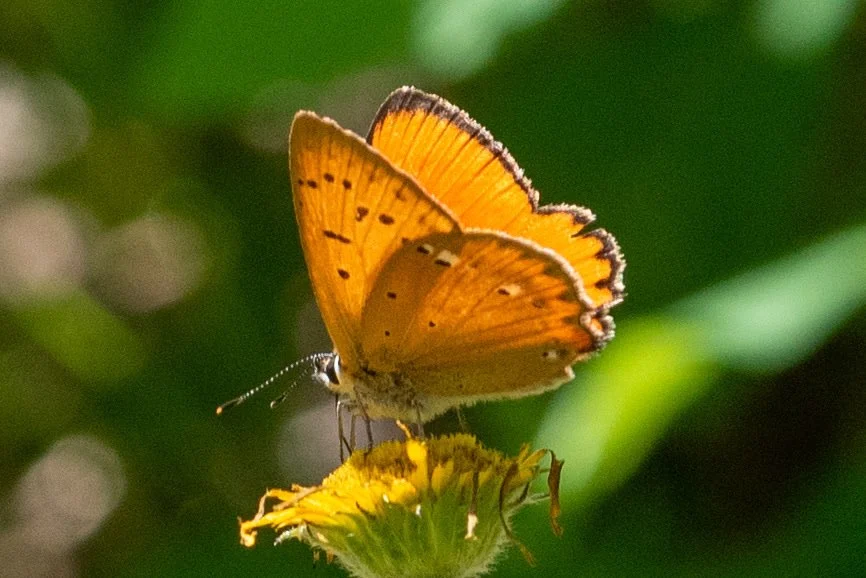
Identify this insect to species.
Lycaena virgaureae
